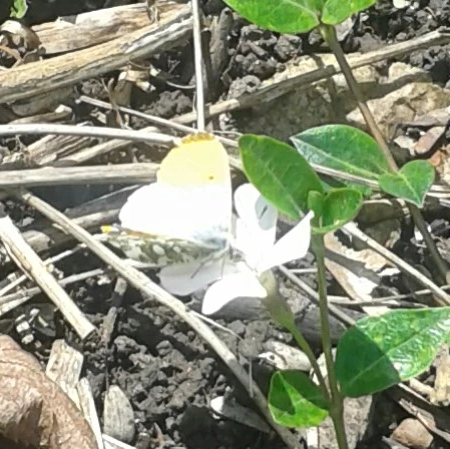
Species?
Anthocharis cardamines
